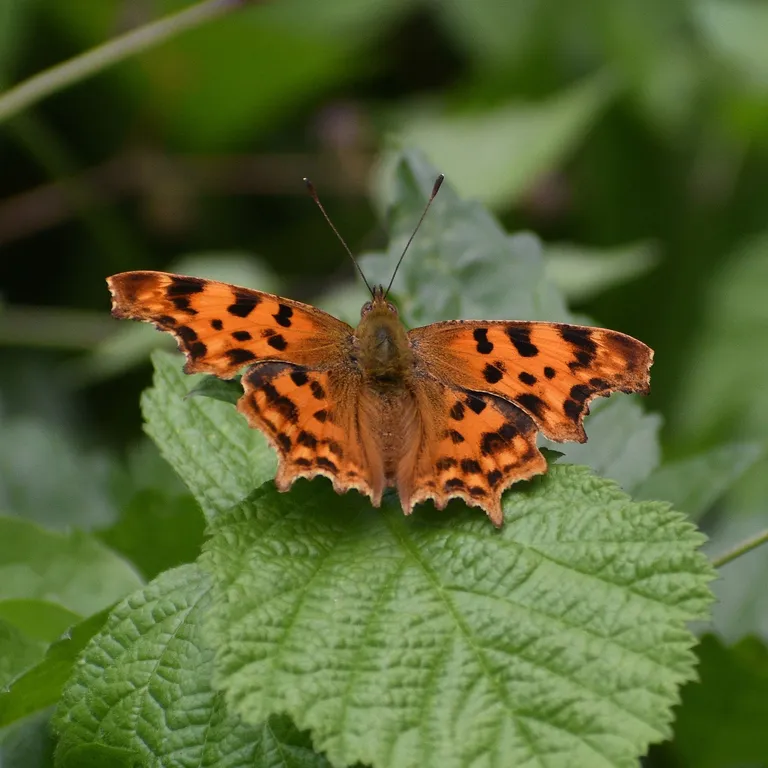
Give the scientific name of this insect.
Polygonia c-album
